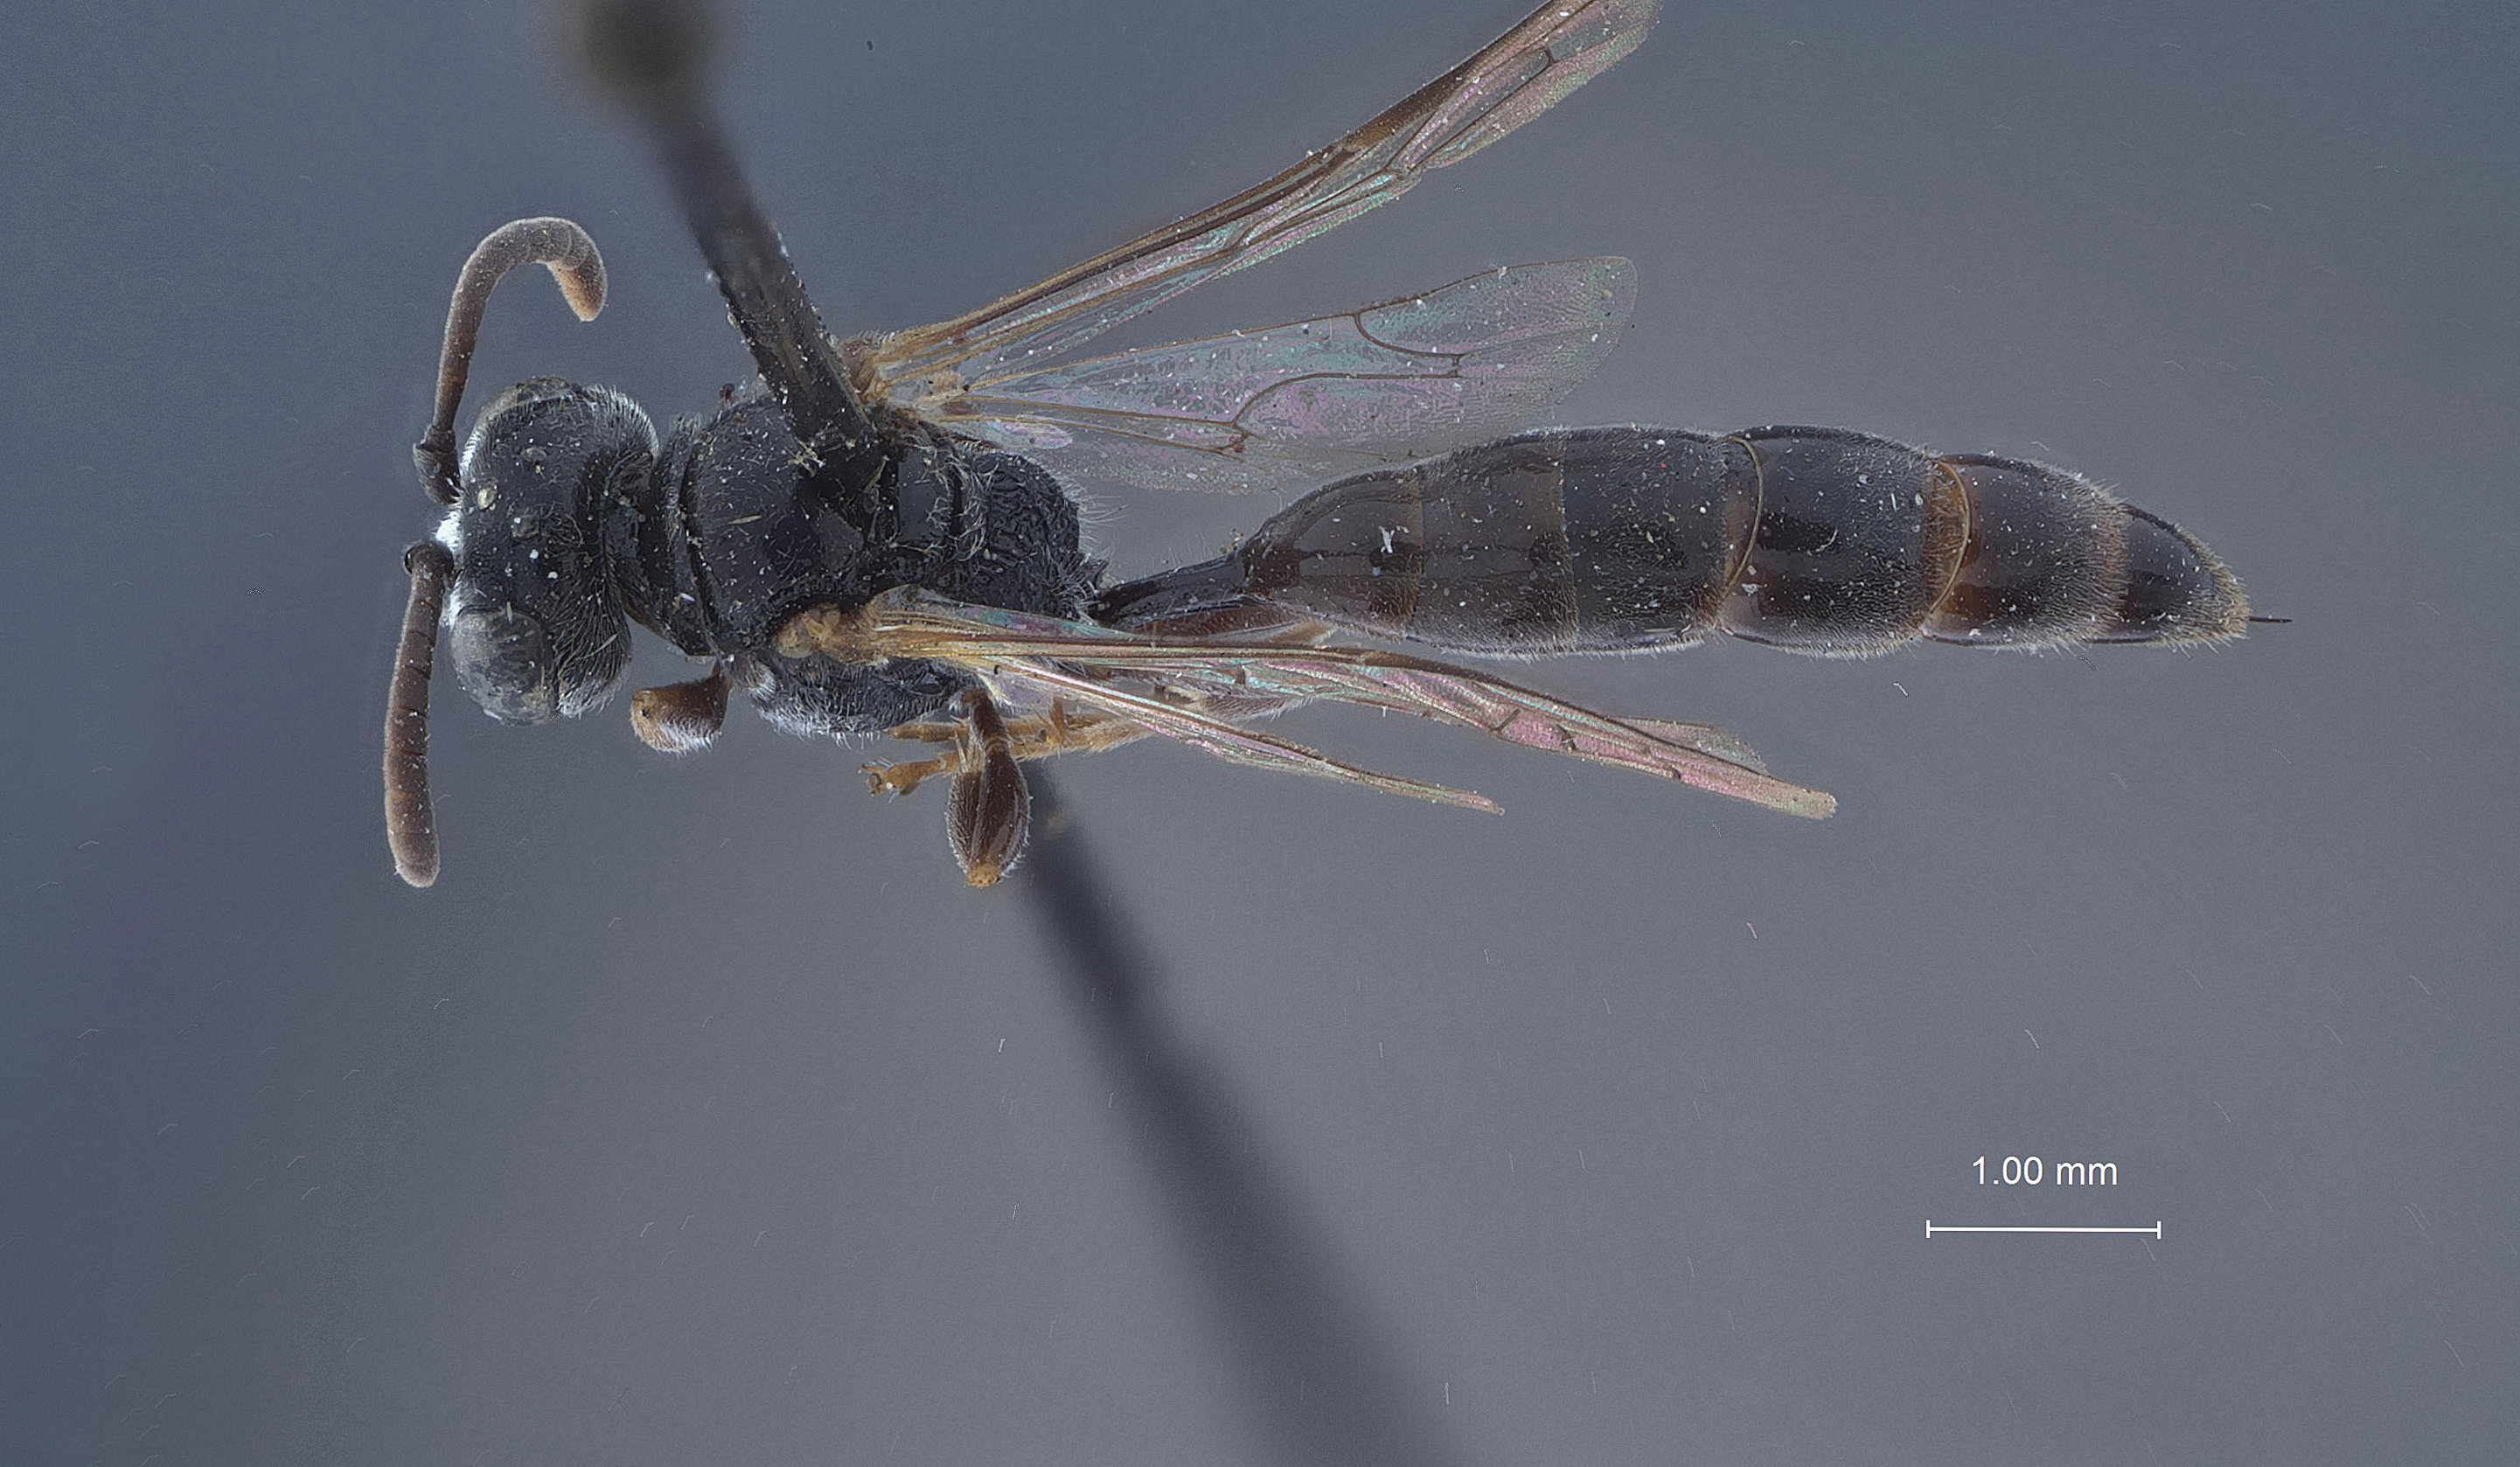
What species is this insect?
Mimesa nigrescens
